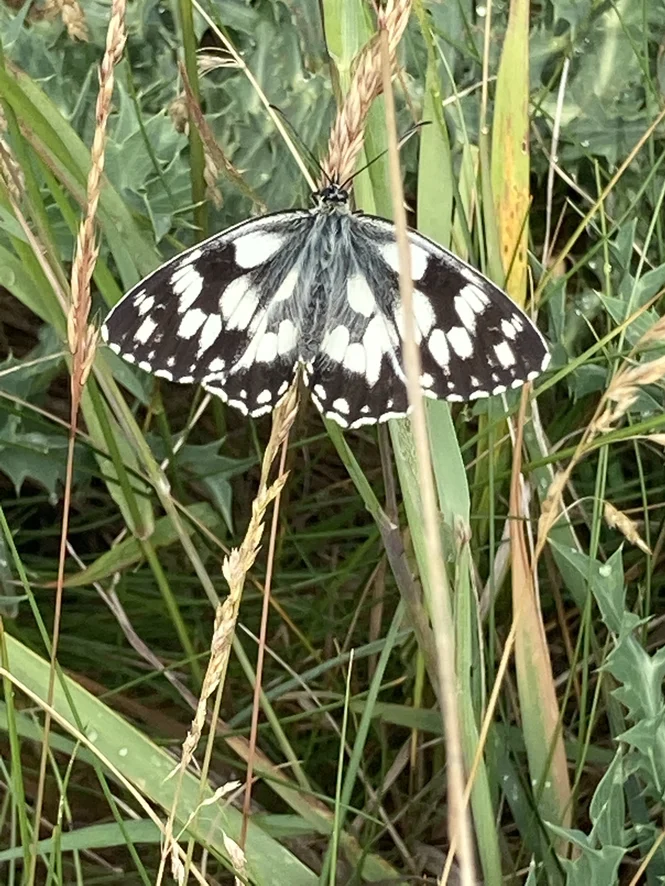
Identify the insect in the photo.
Melanargia galathea
